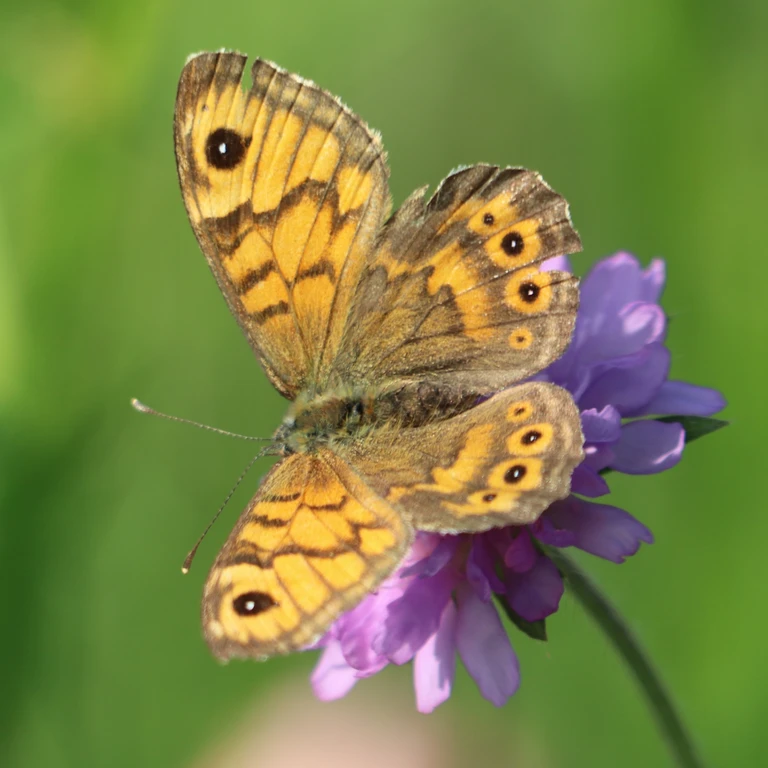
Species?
Lasiommata megera (also Pararge megera)
